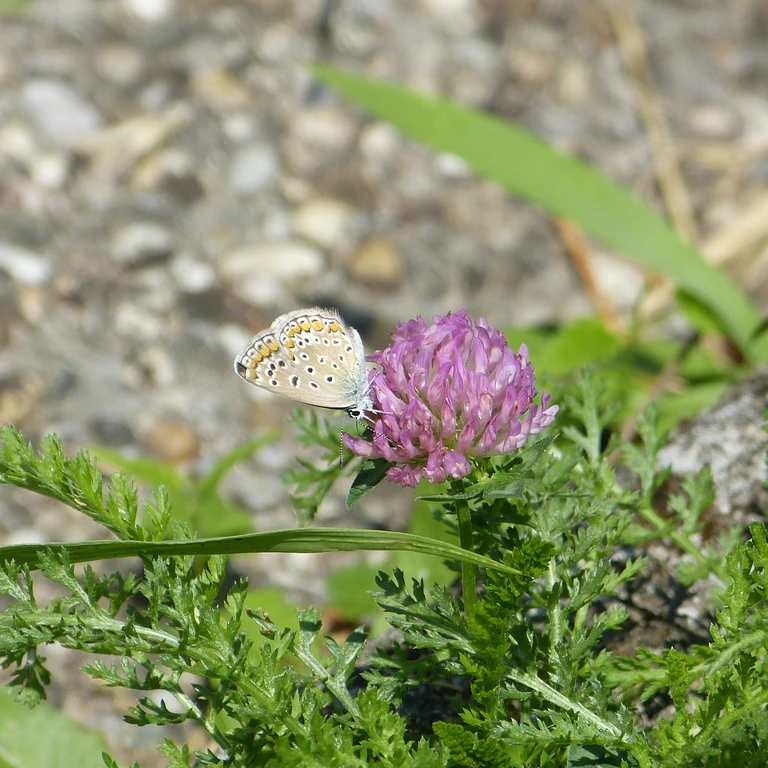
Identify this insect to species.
Polyommatus icarus
